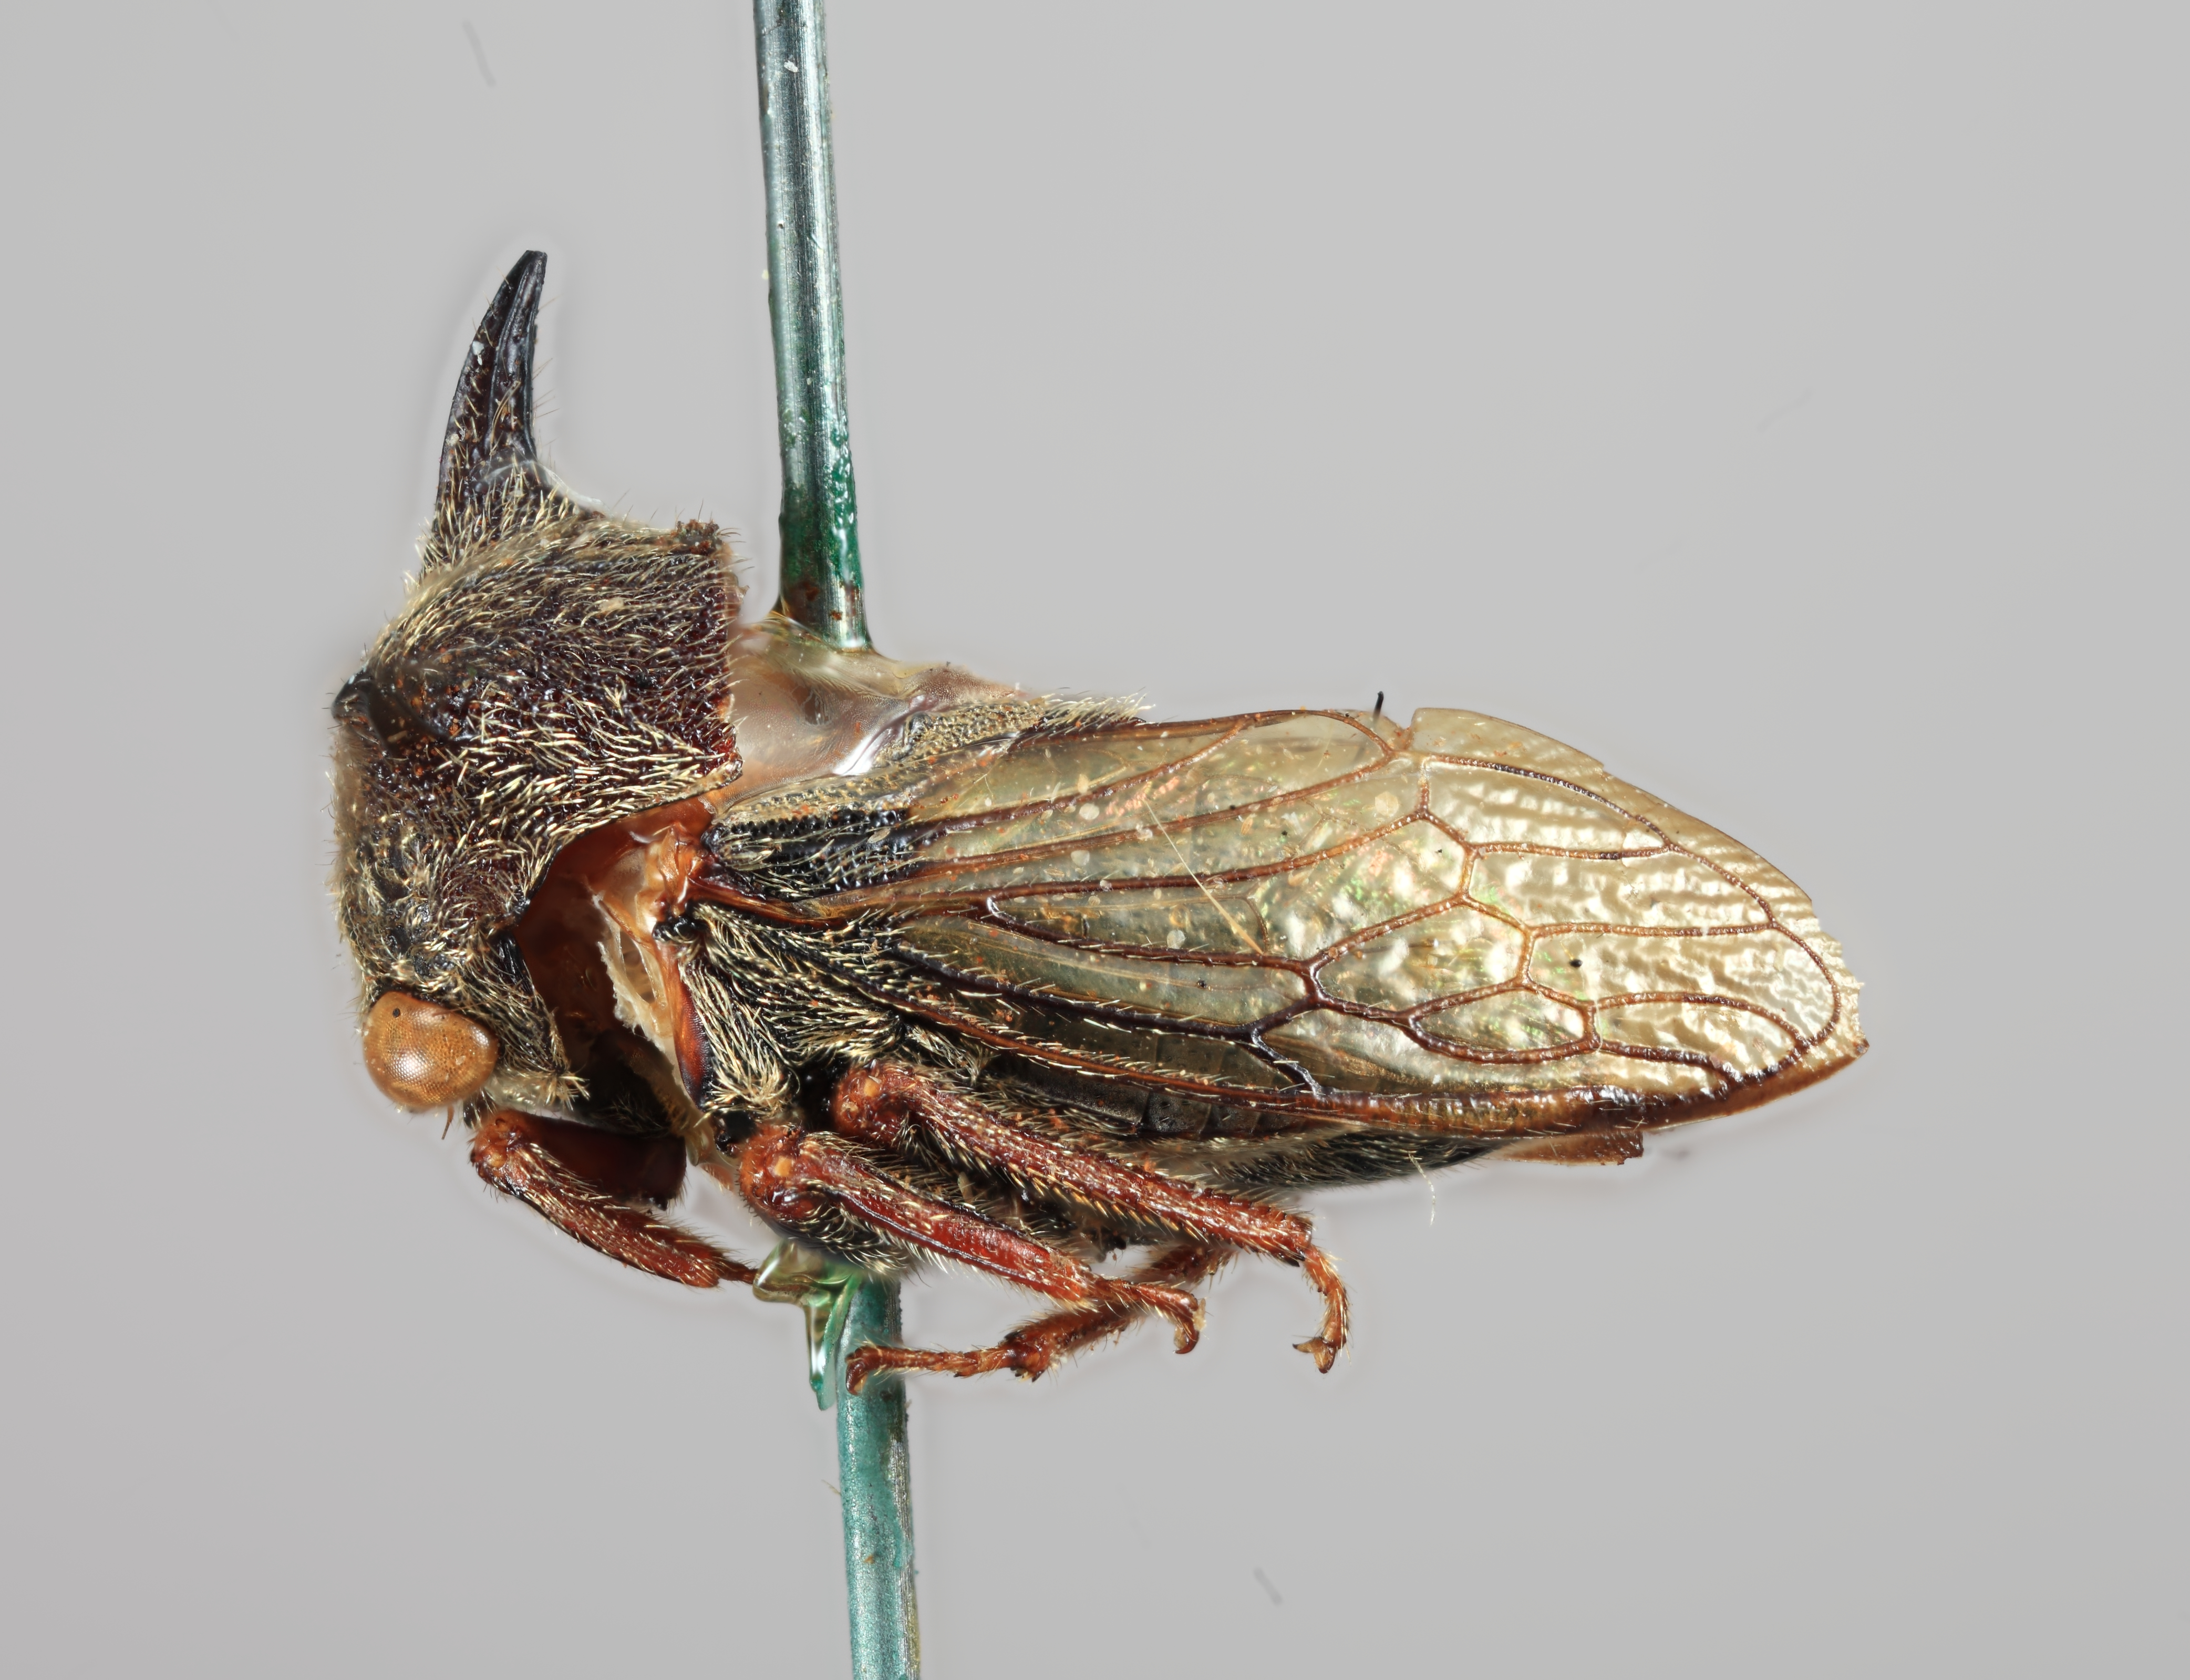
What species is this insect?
Tricentrus spinicornis
